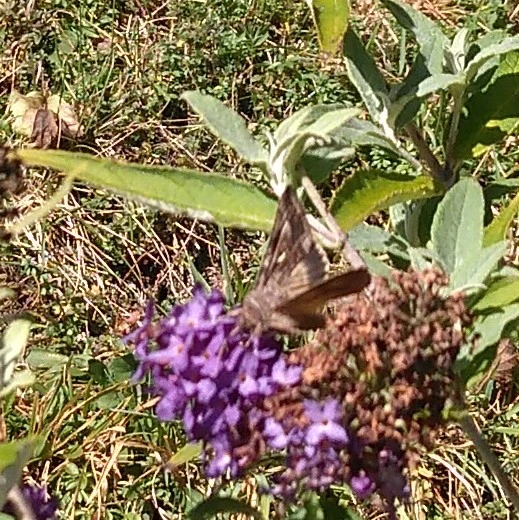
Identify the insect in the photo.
Autographa gamma
